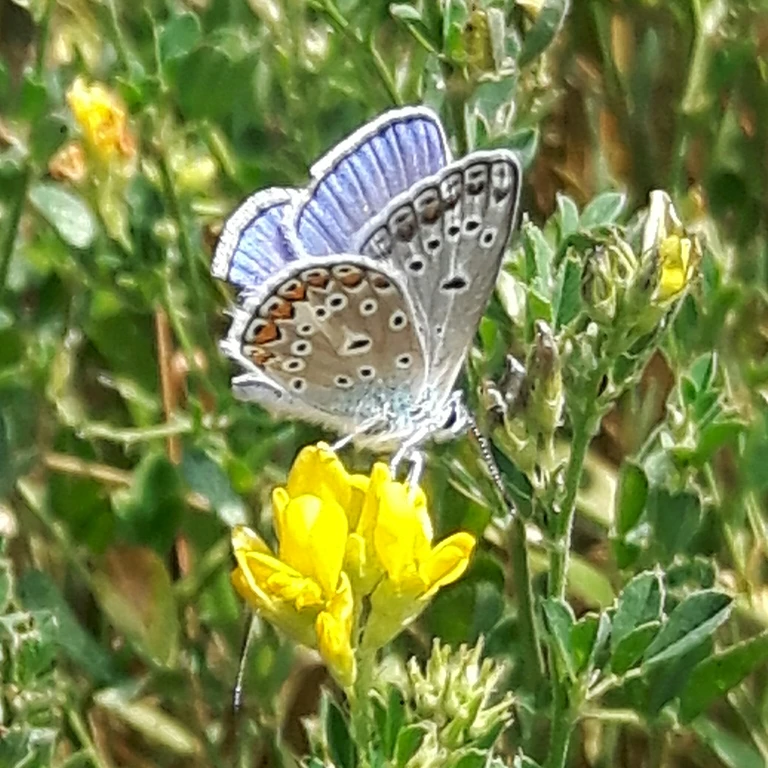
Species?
Polyommatus icarus
